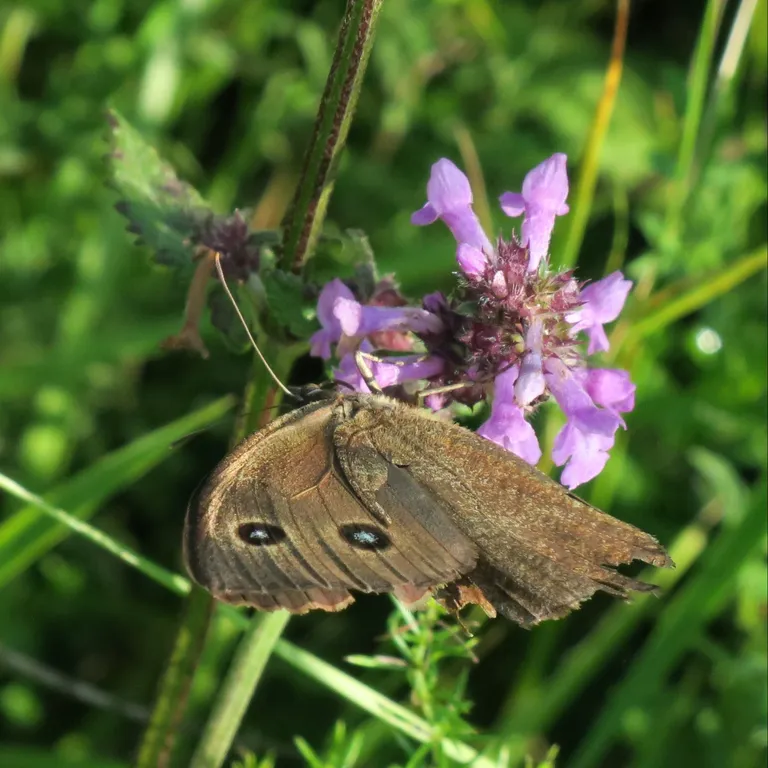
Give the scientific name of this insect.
Minois dryas
